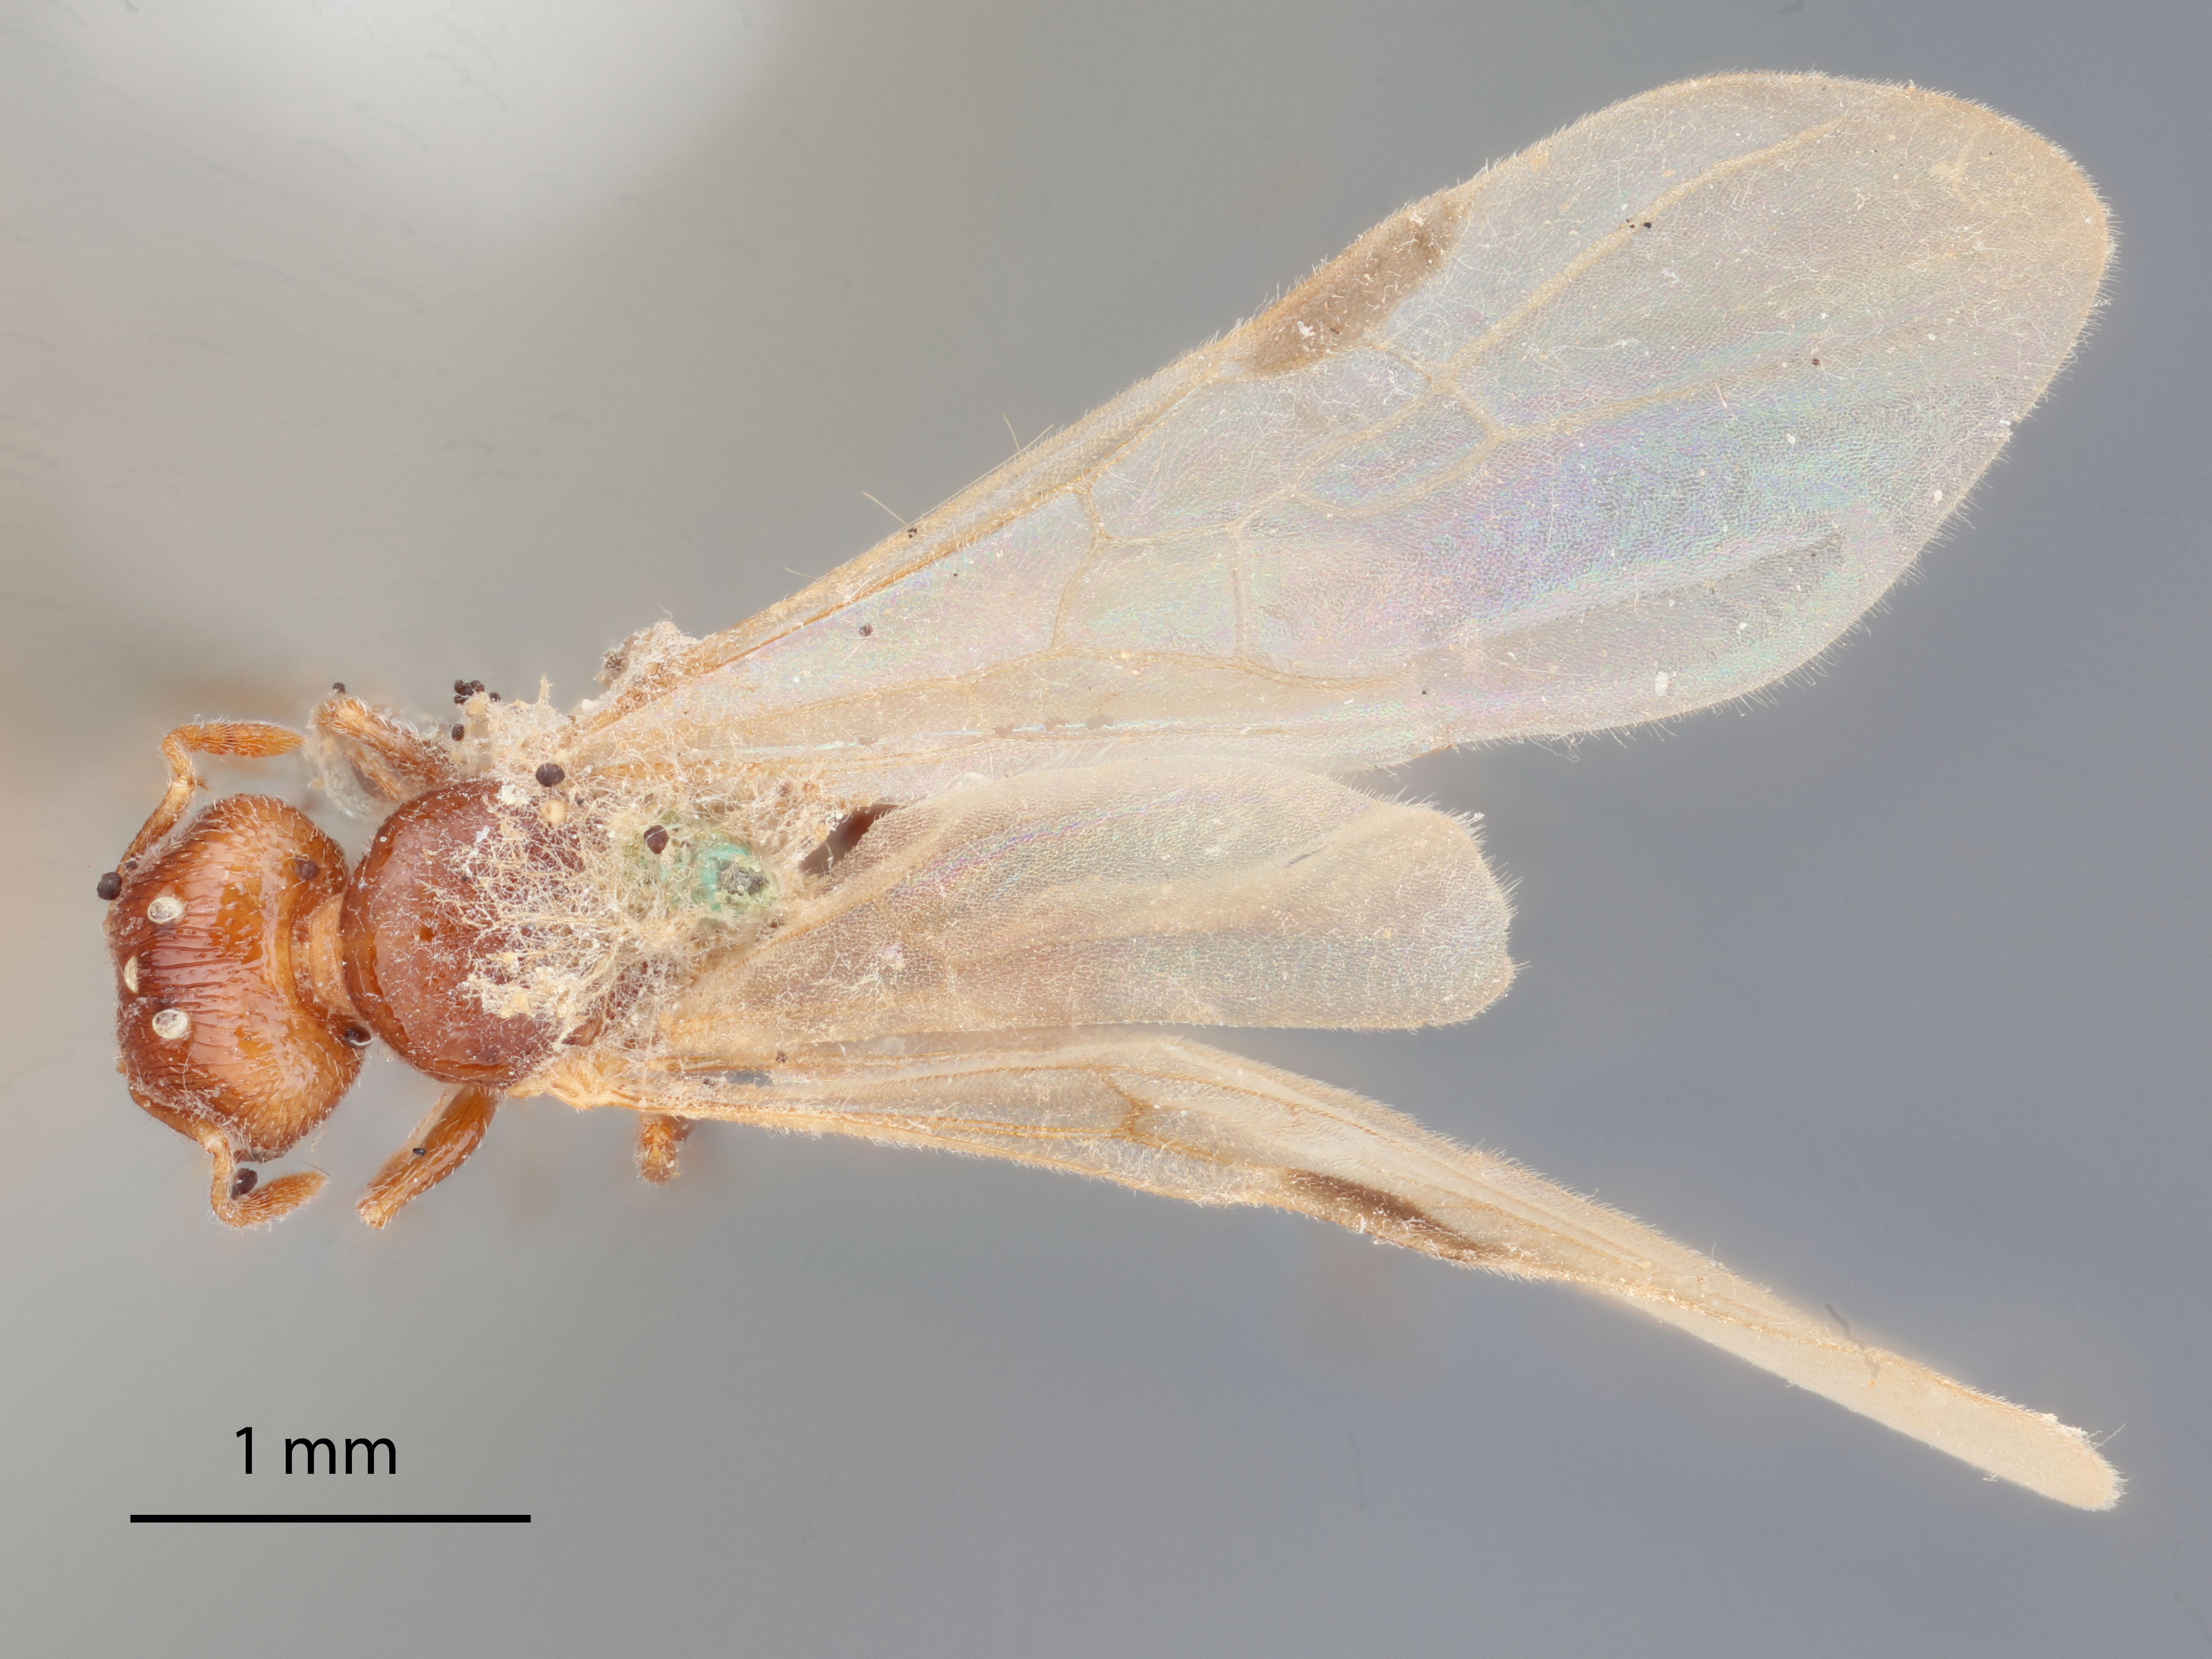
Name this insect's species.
Pheidole galapagensis
